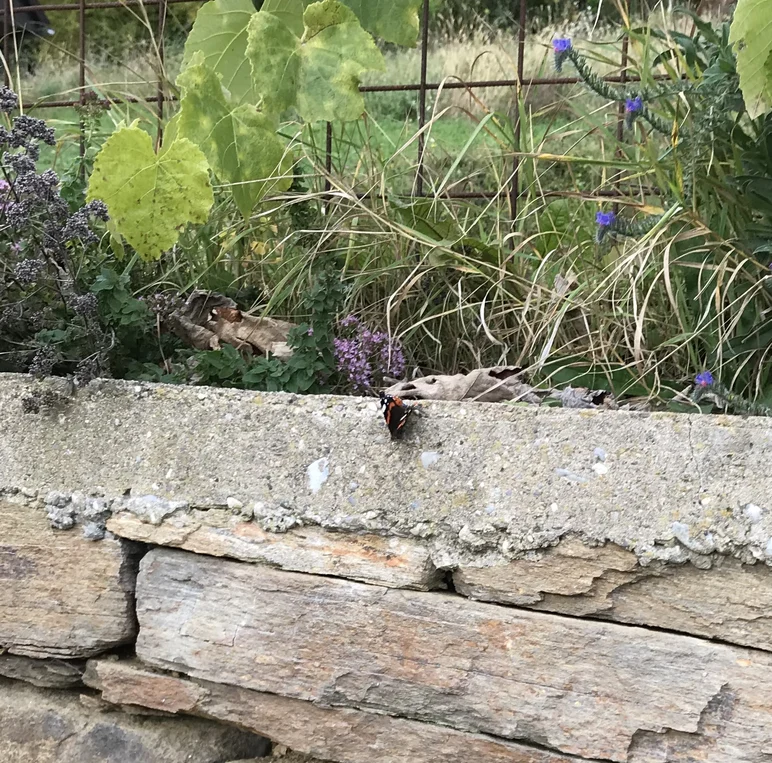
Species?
Vanessa atalanta
